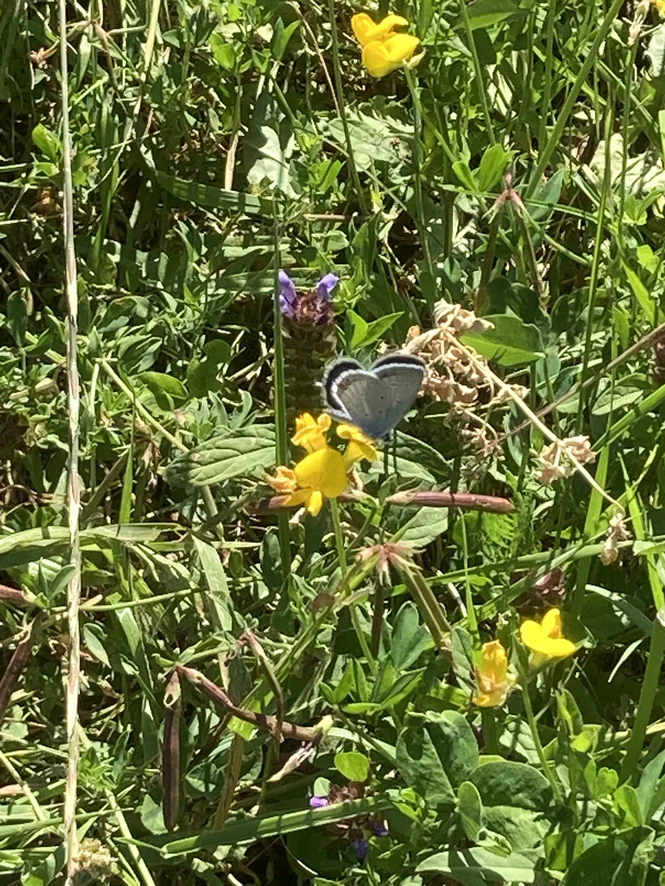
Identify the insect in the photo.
Cupido argiades (also Elkalyce argiades)
